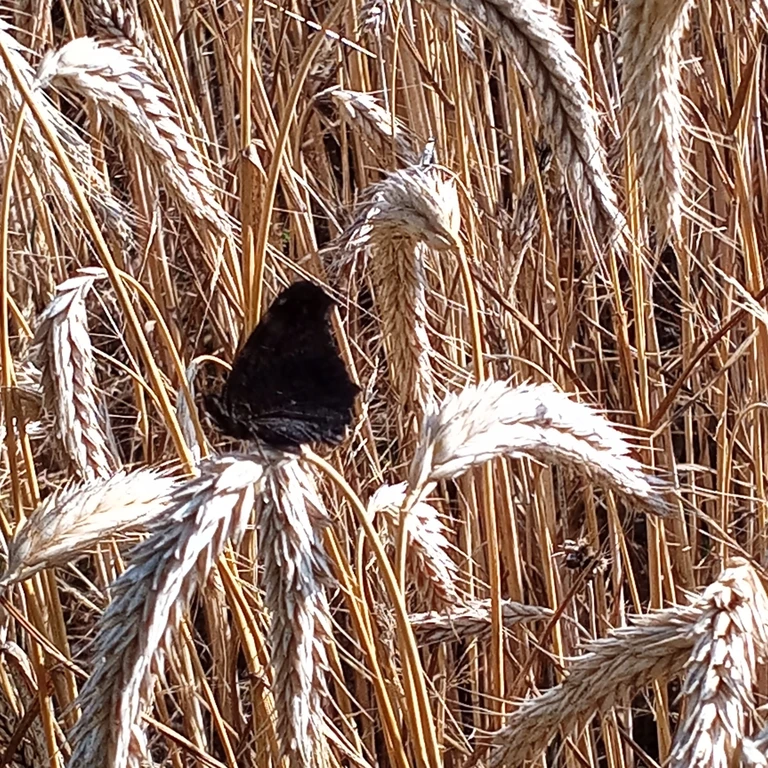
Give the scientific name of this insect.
Aglais io
